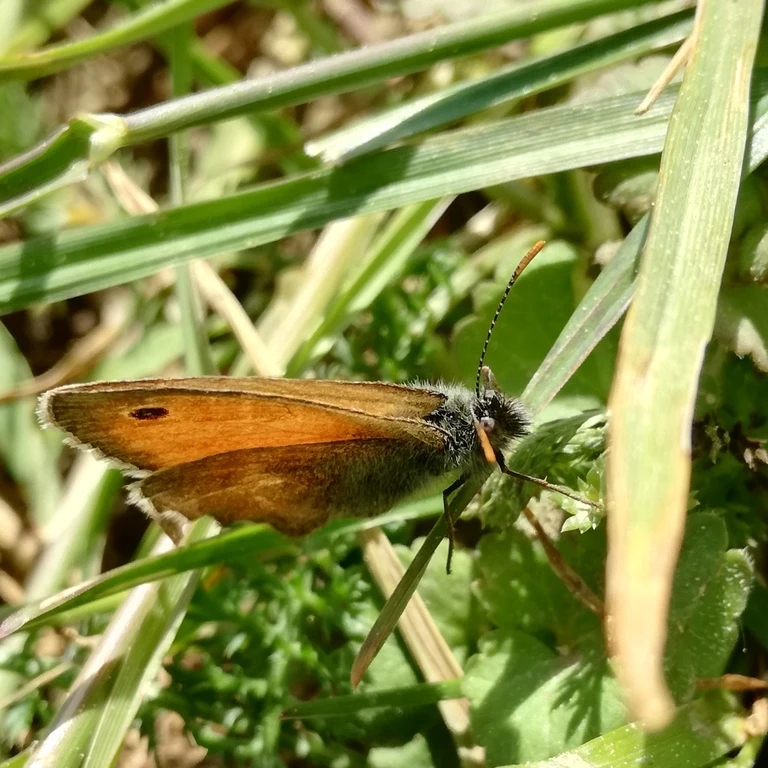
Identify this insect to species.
Coenonympha pamphilus
